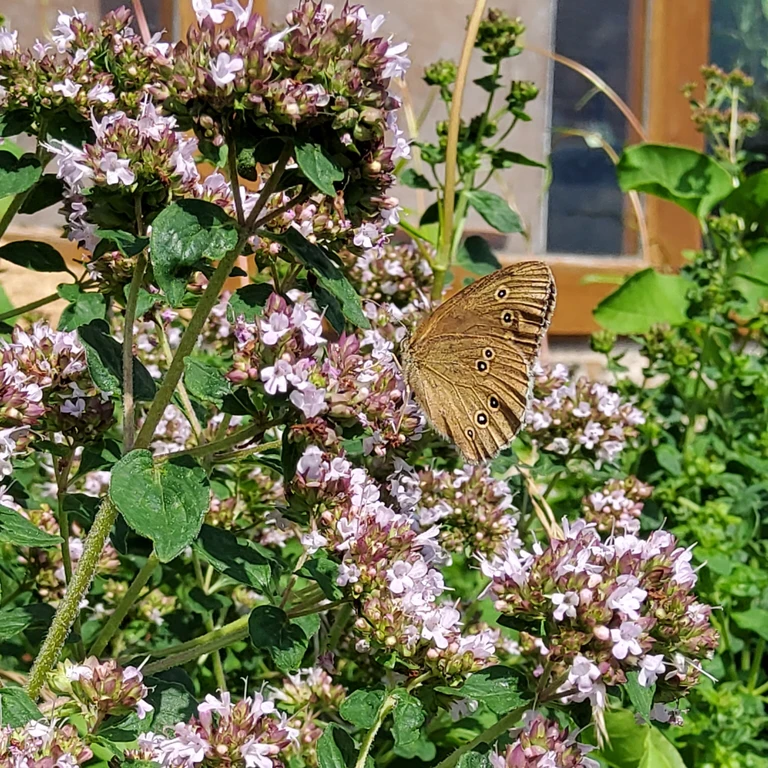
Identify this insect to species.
Aphantopus hyperantus
